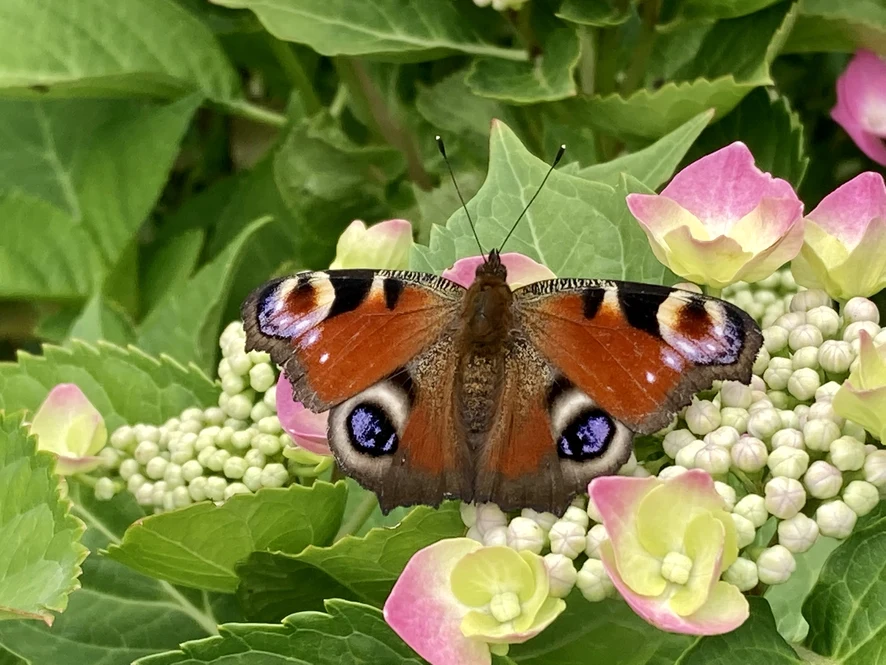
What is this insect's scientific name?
Aglais io
